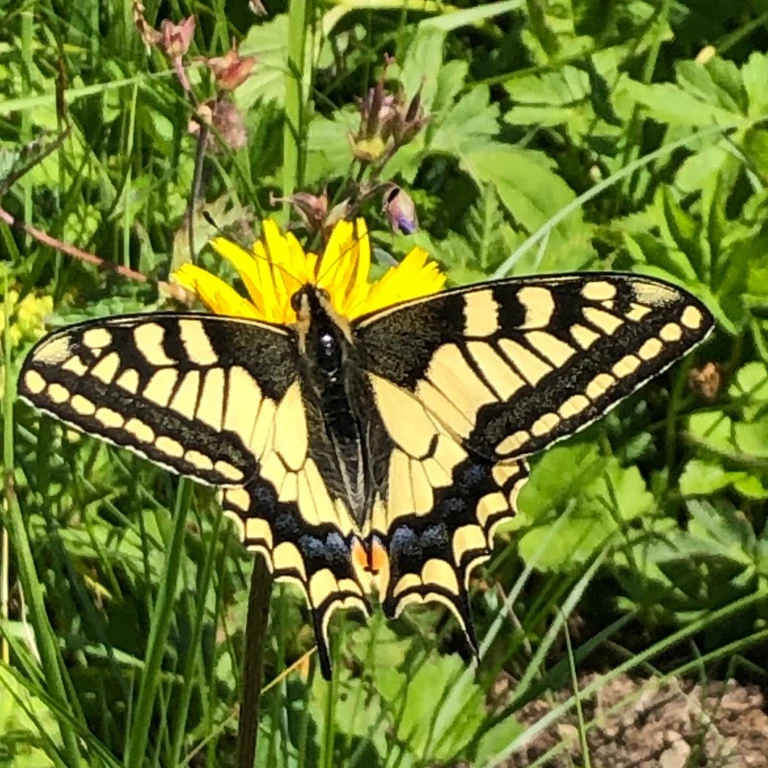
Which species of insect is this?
Papilio machaon
